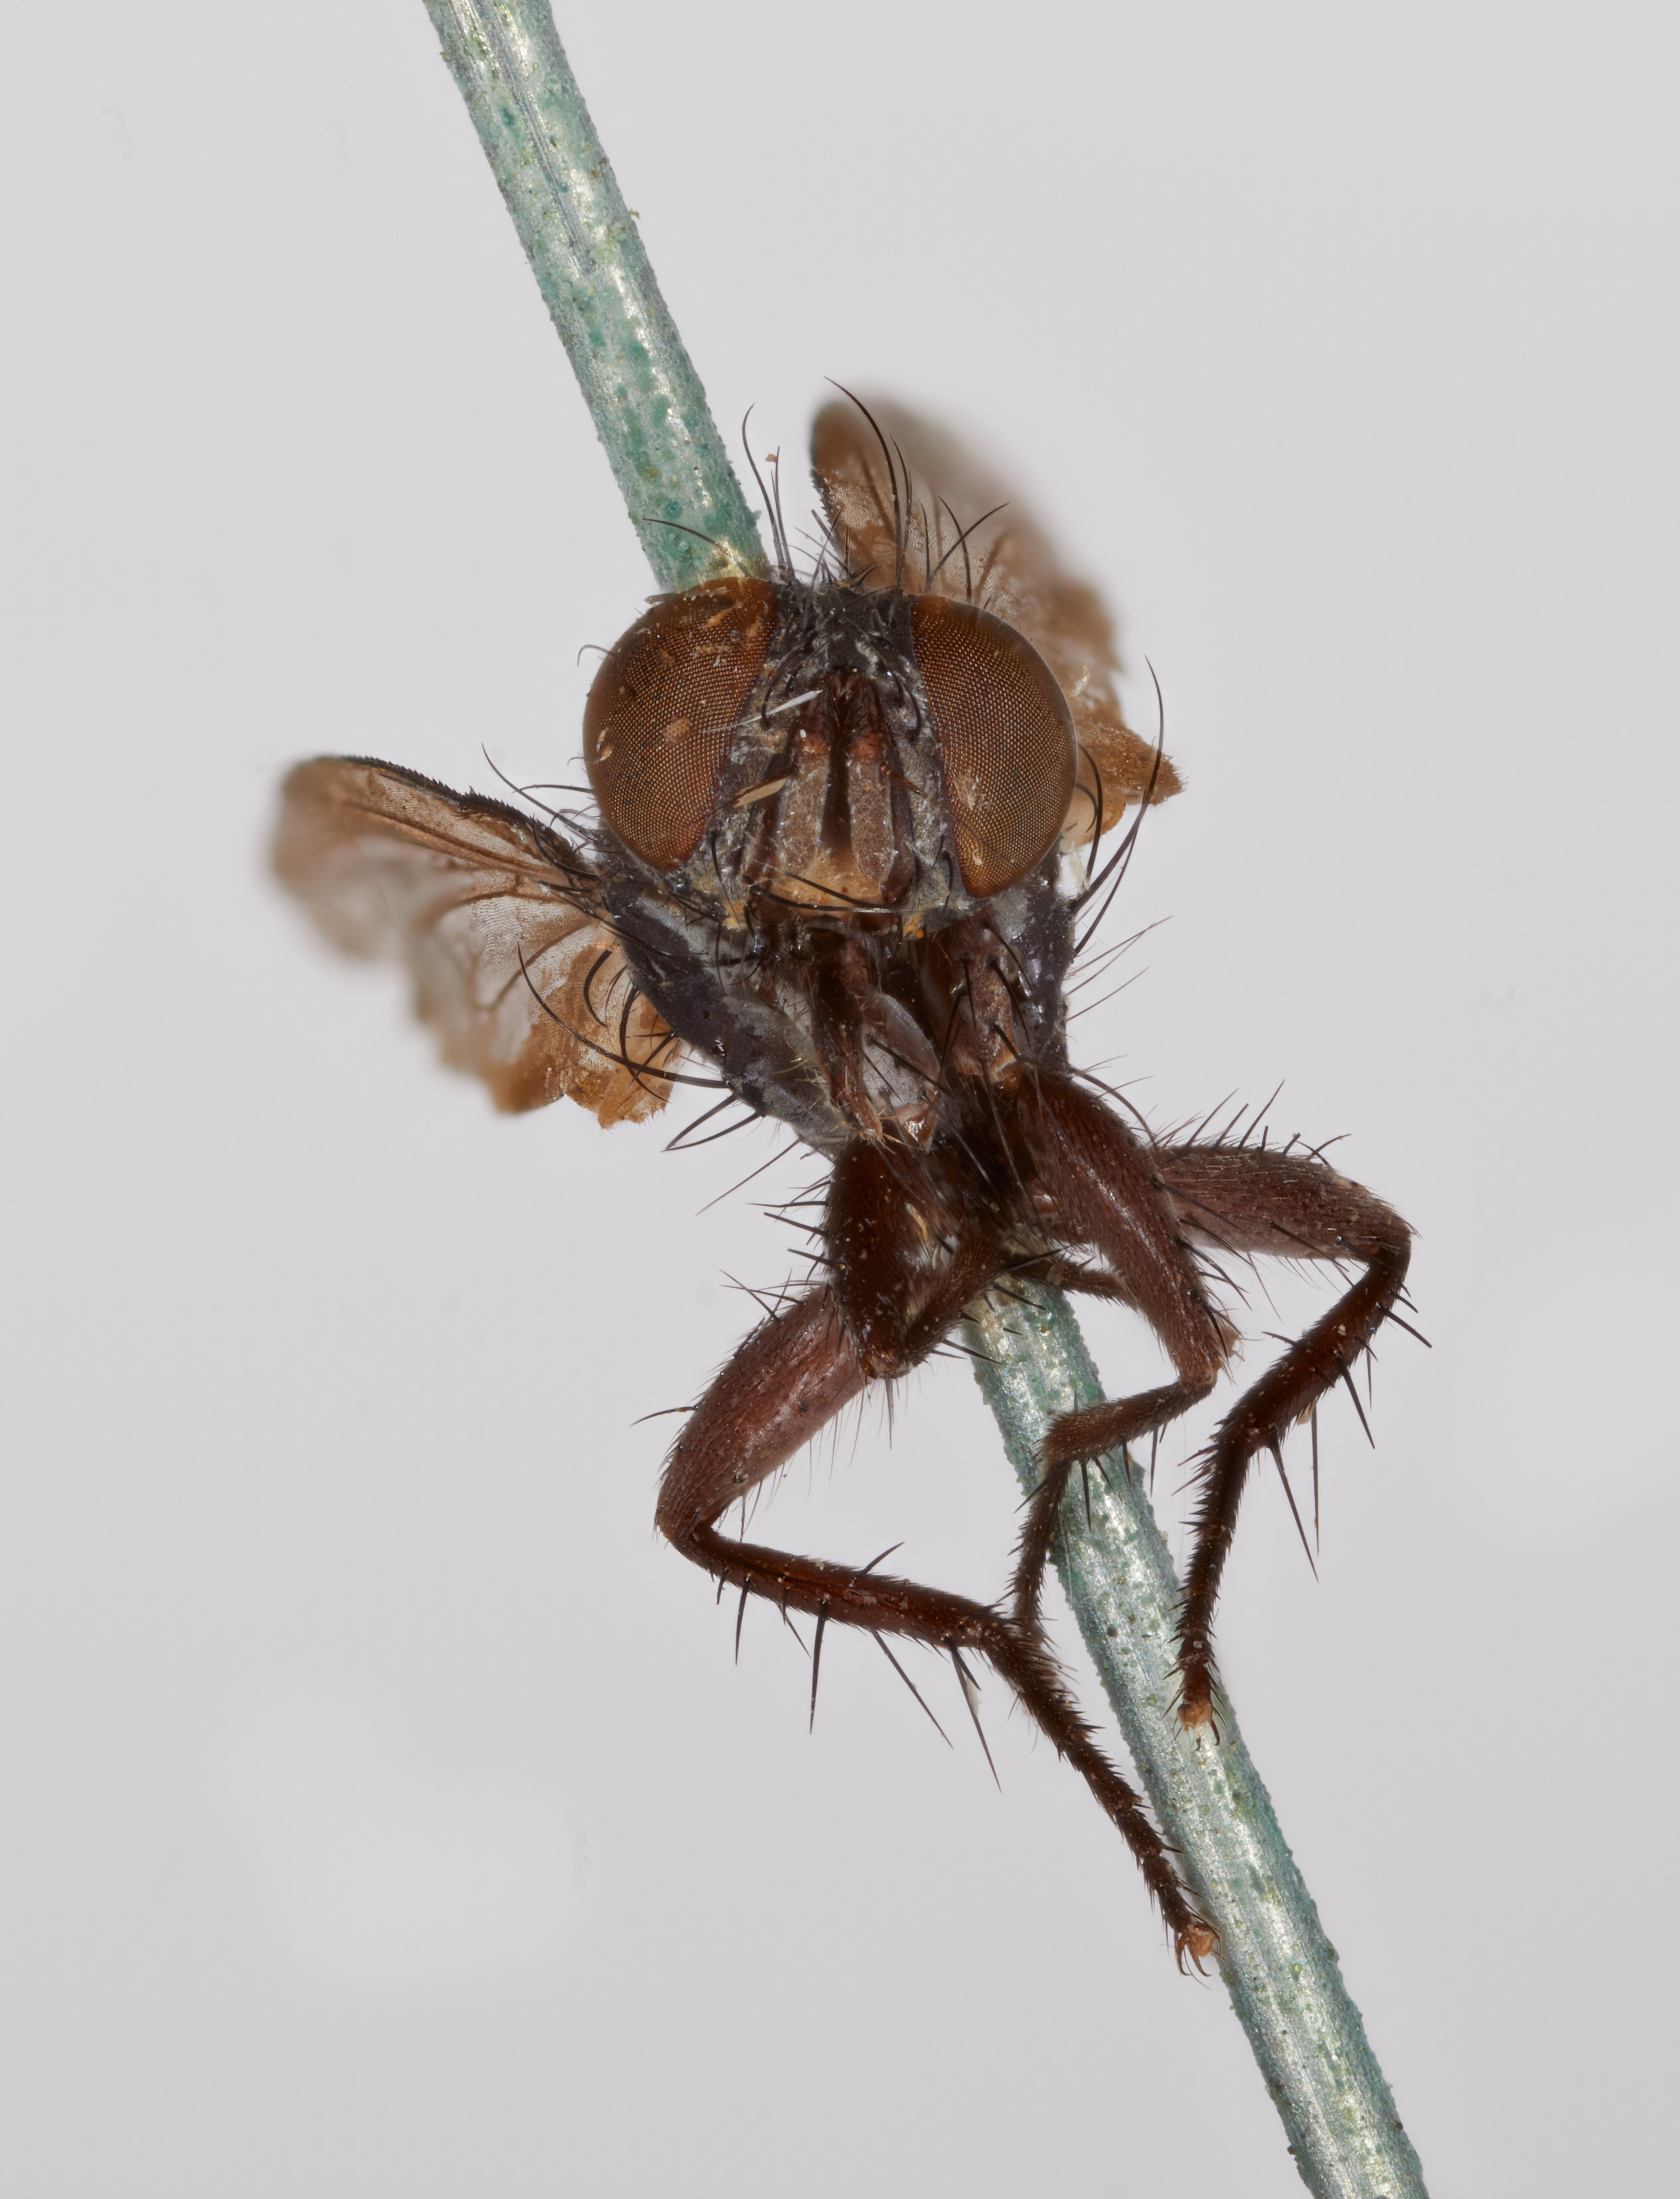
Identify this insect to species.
Xenoppia hypopygialis (also Microcerella hypopygialis)
